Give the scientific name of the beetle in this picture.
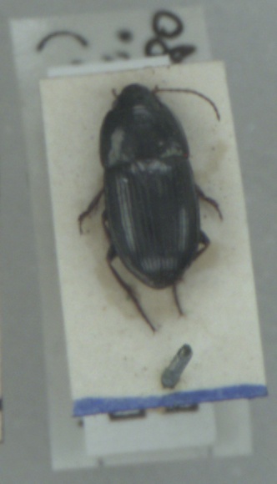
Amara communis
